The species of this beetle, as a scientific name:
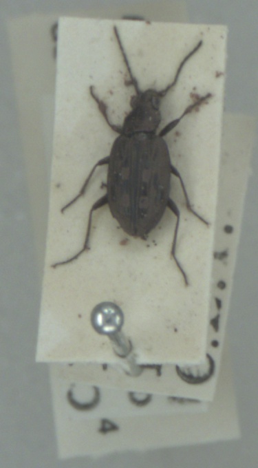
Bembidion litorale
